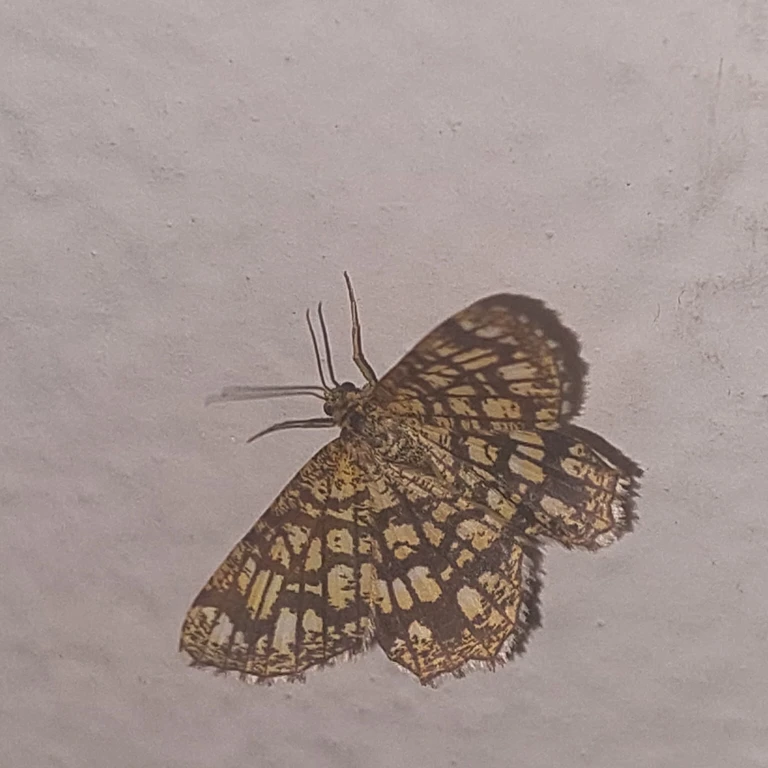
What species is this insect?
Chiasmia clathrata
